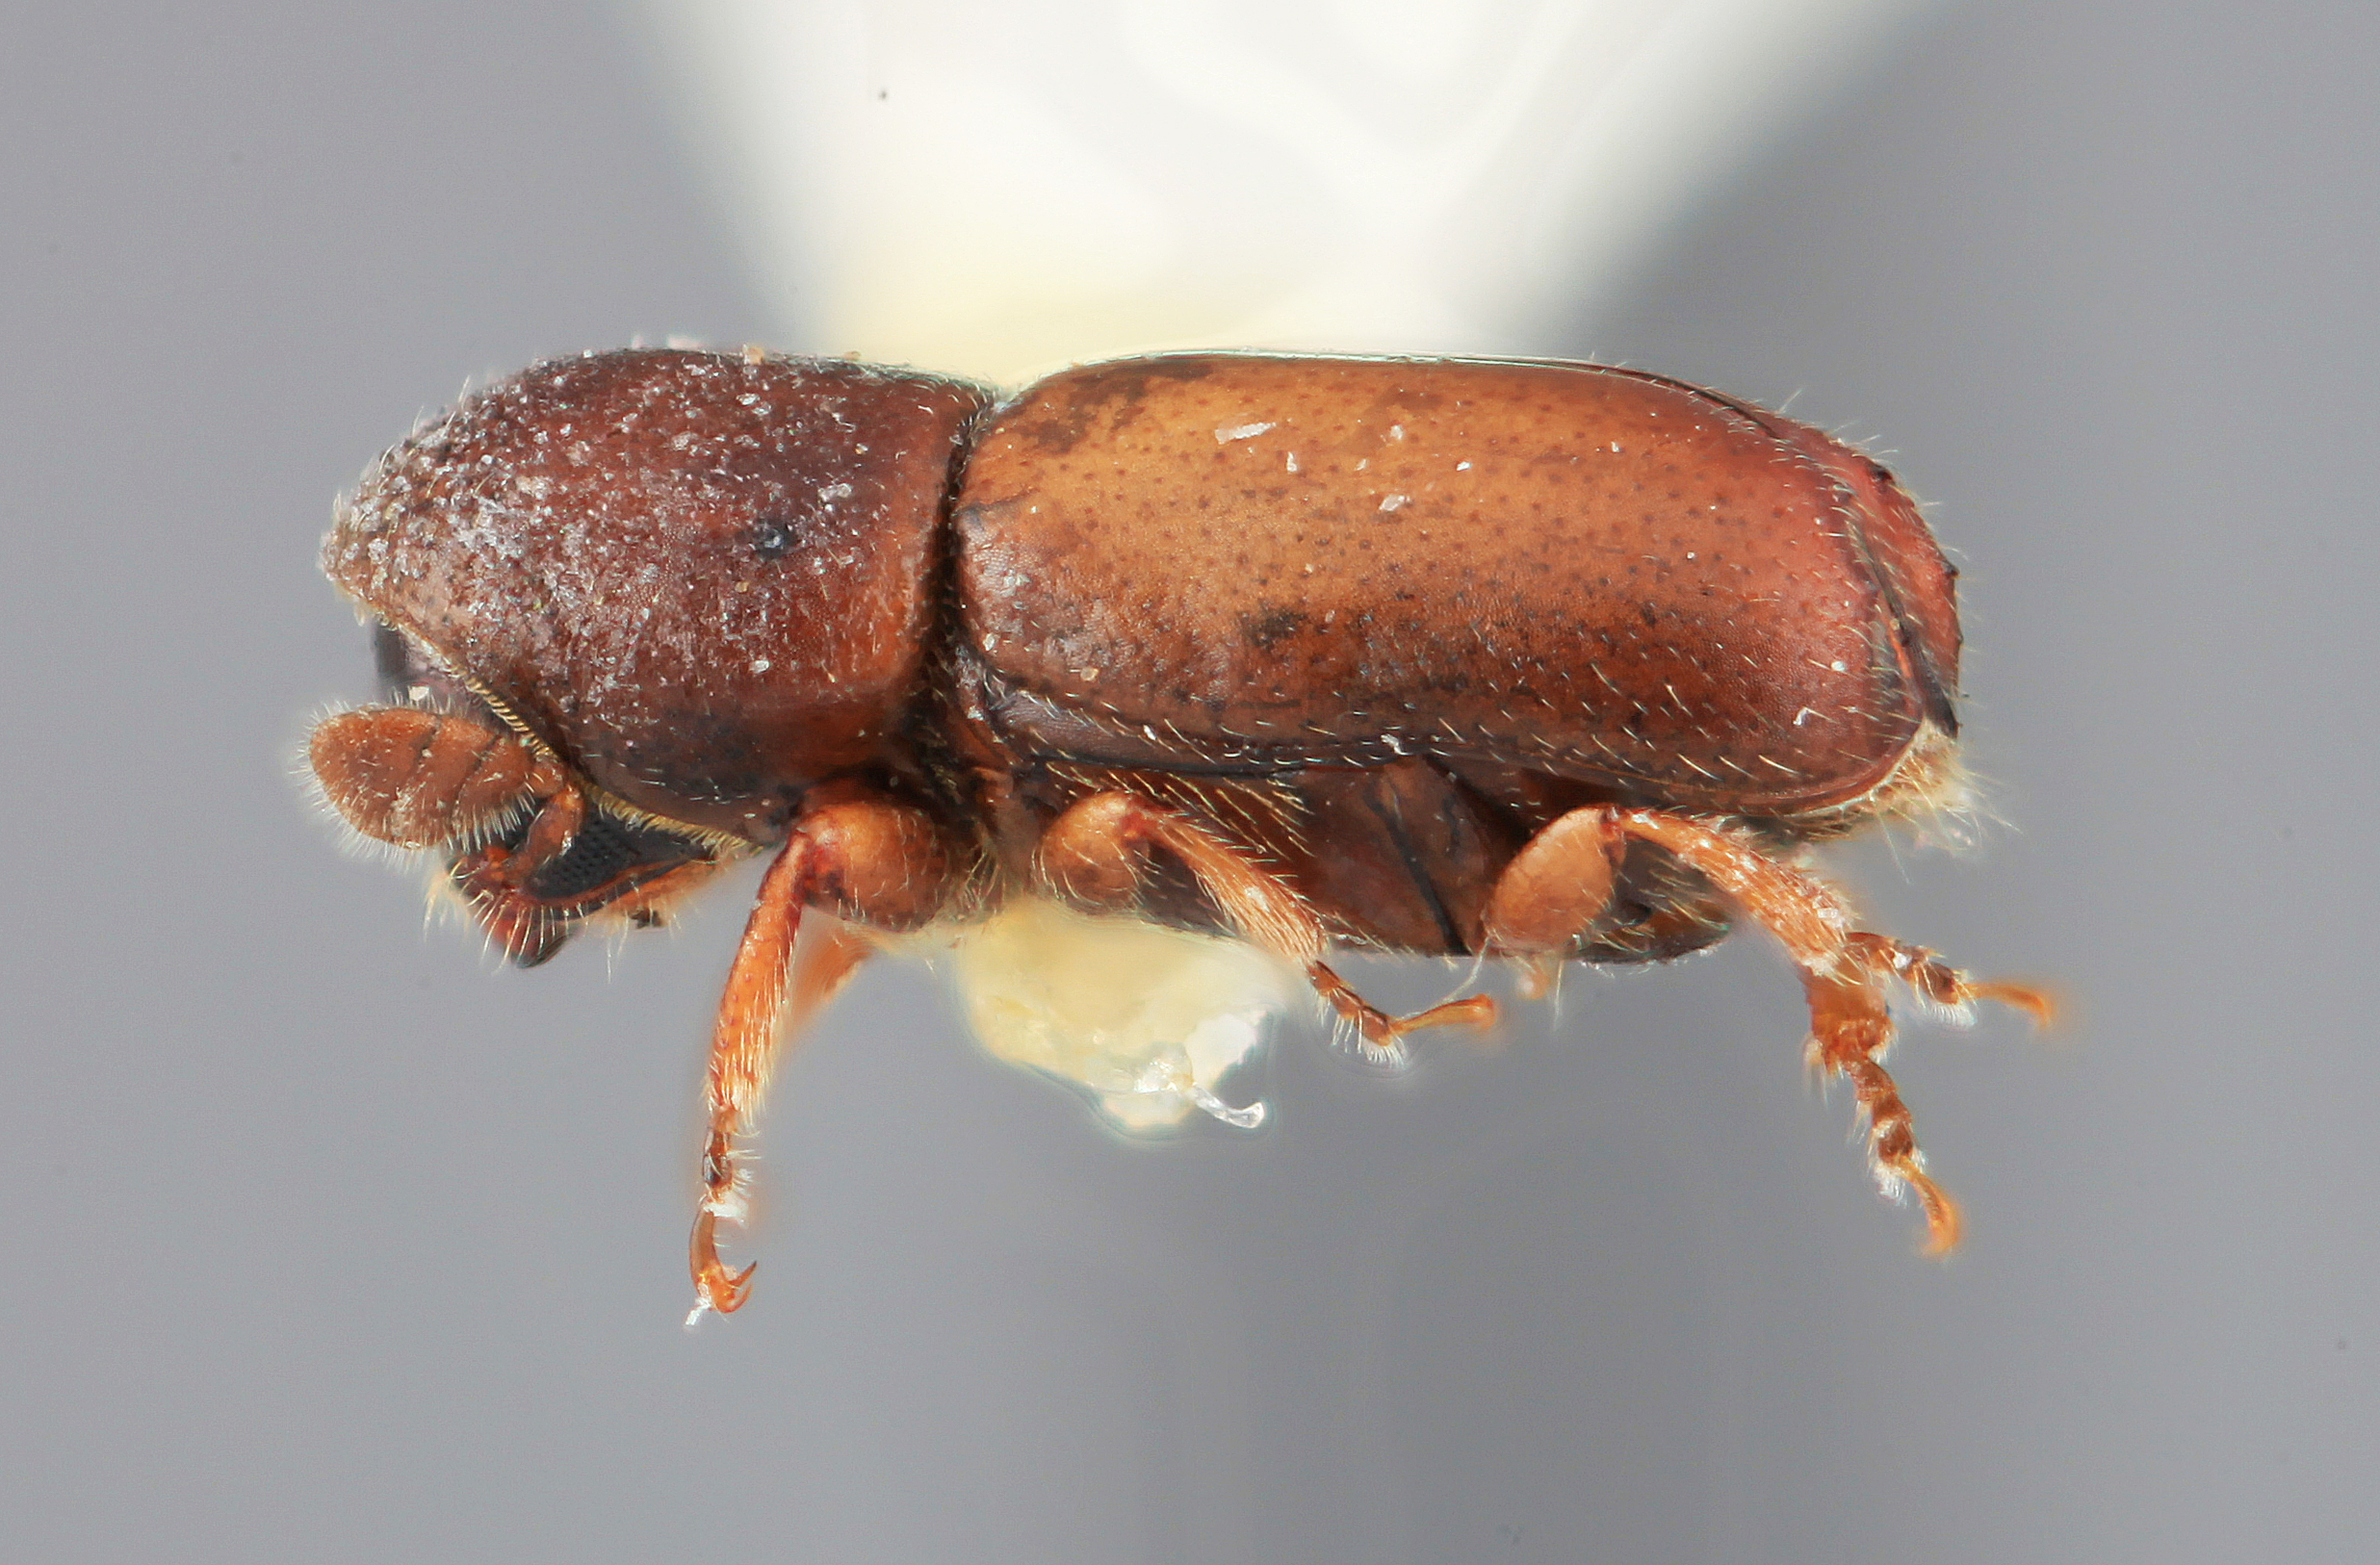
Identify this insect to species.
Microcorthylus vescus
